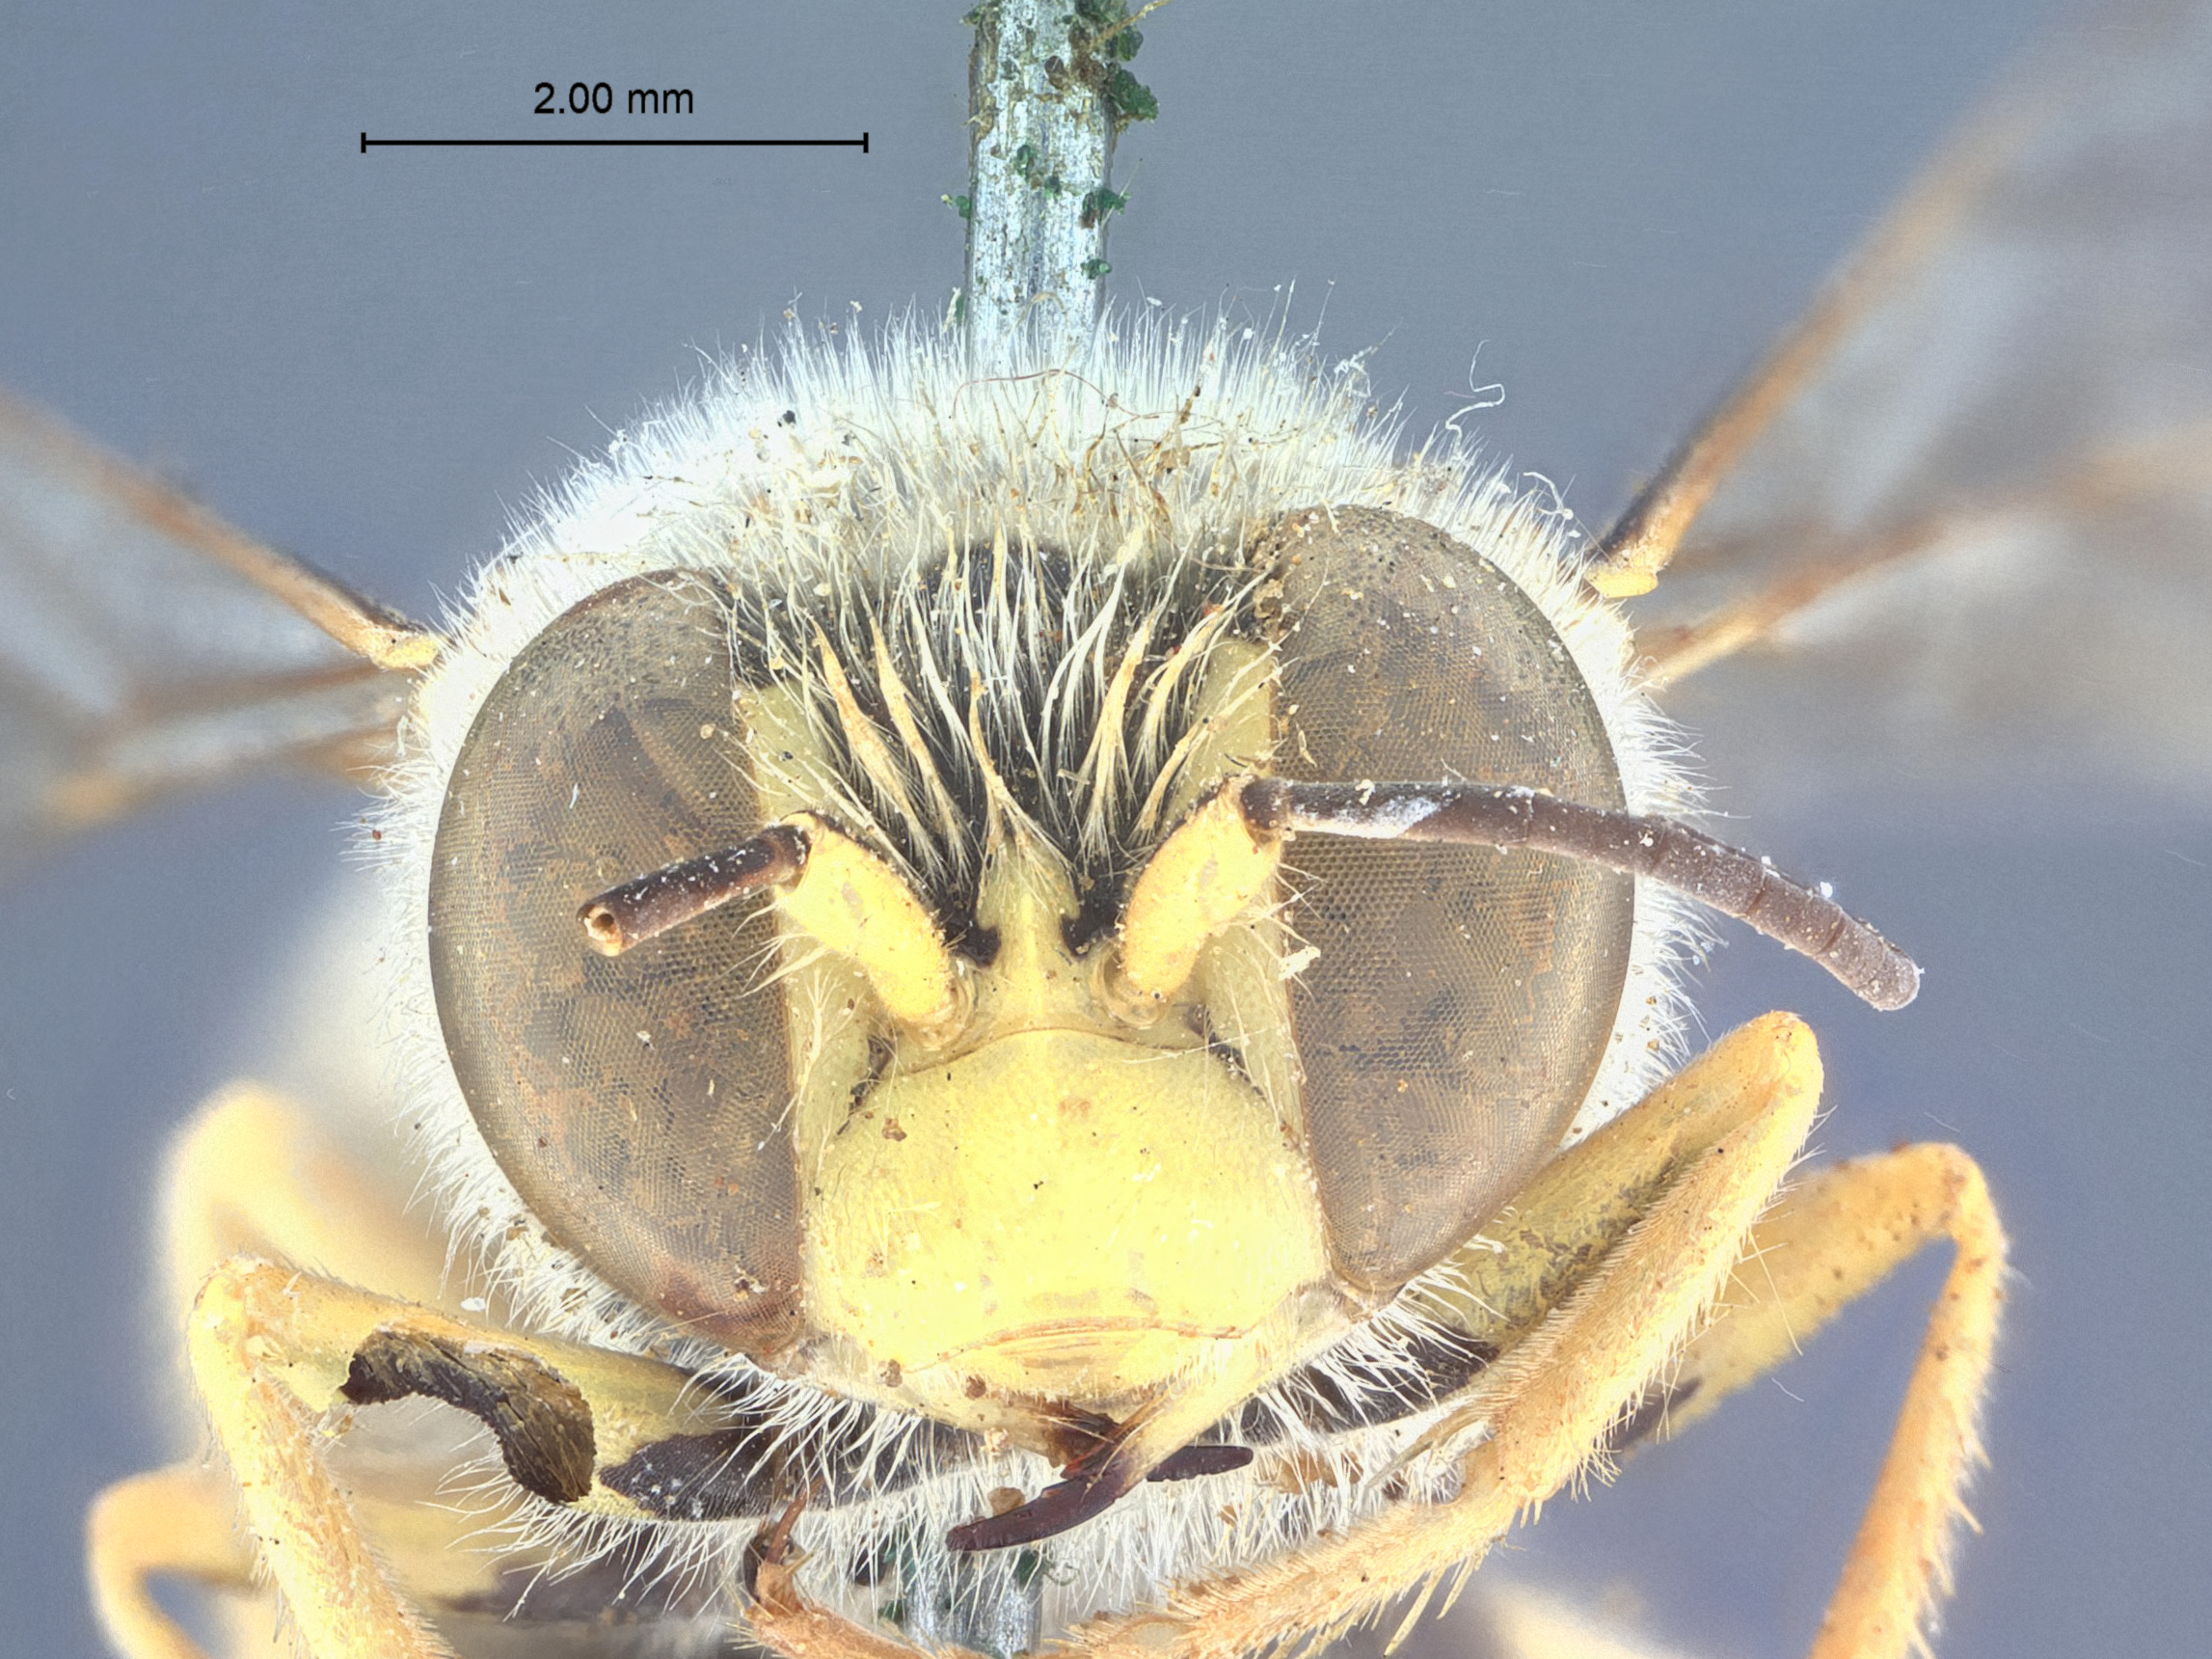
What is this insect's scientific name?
Bembix comata
